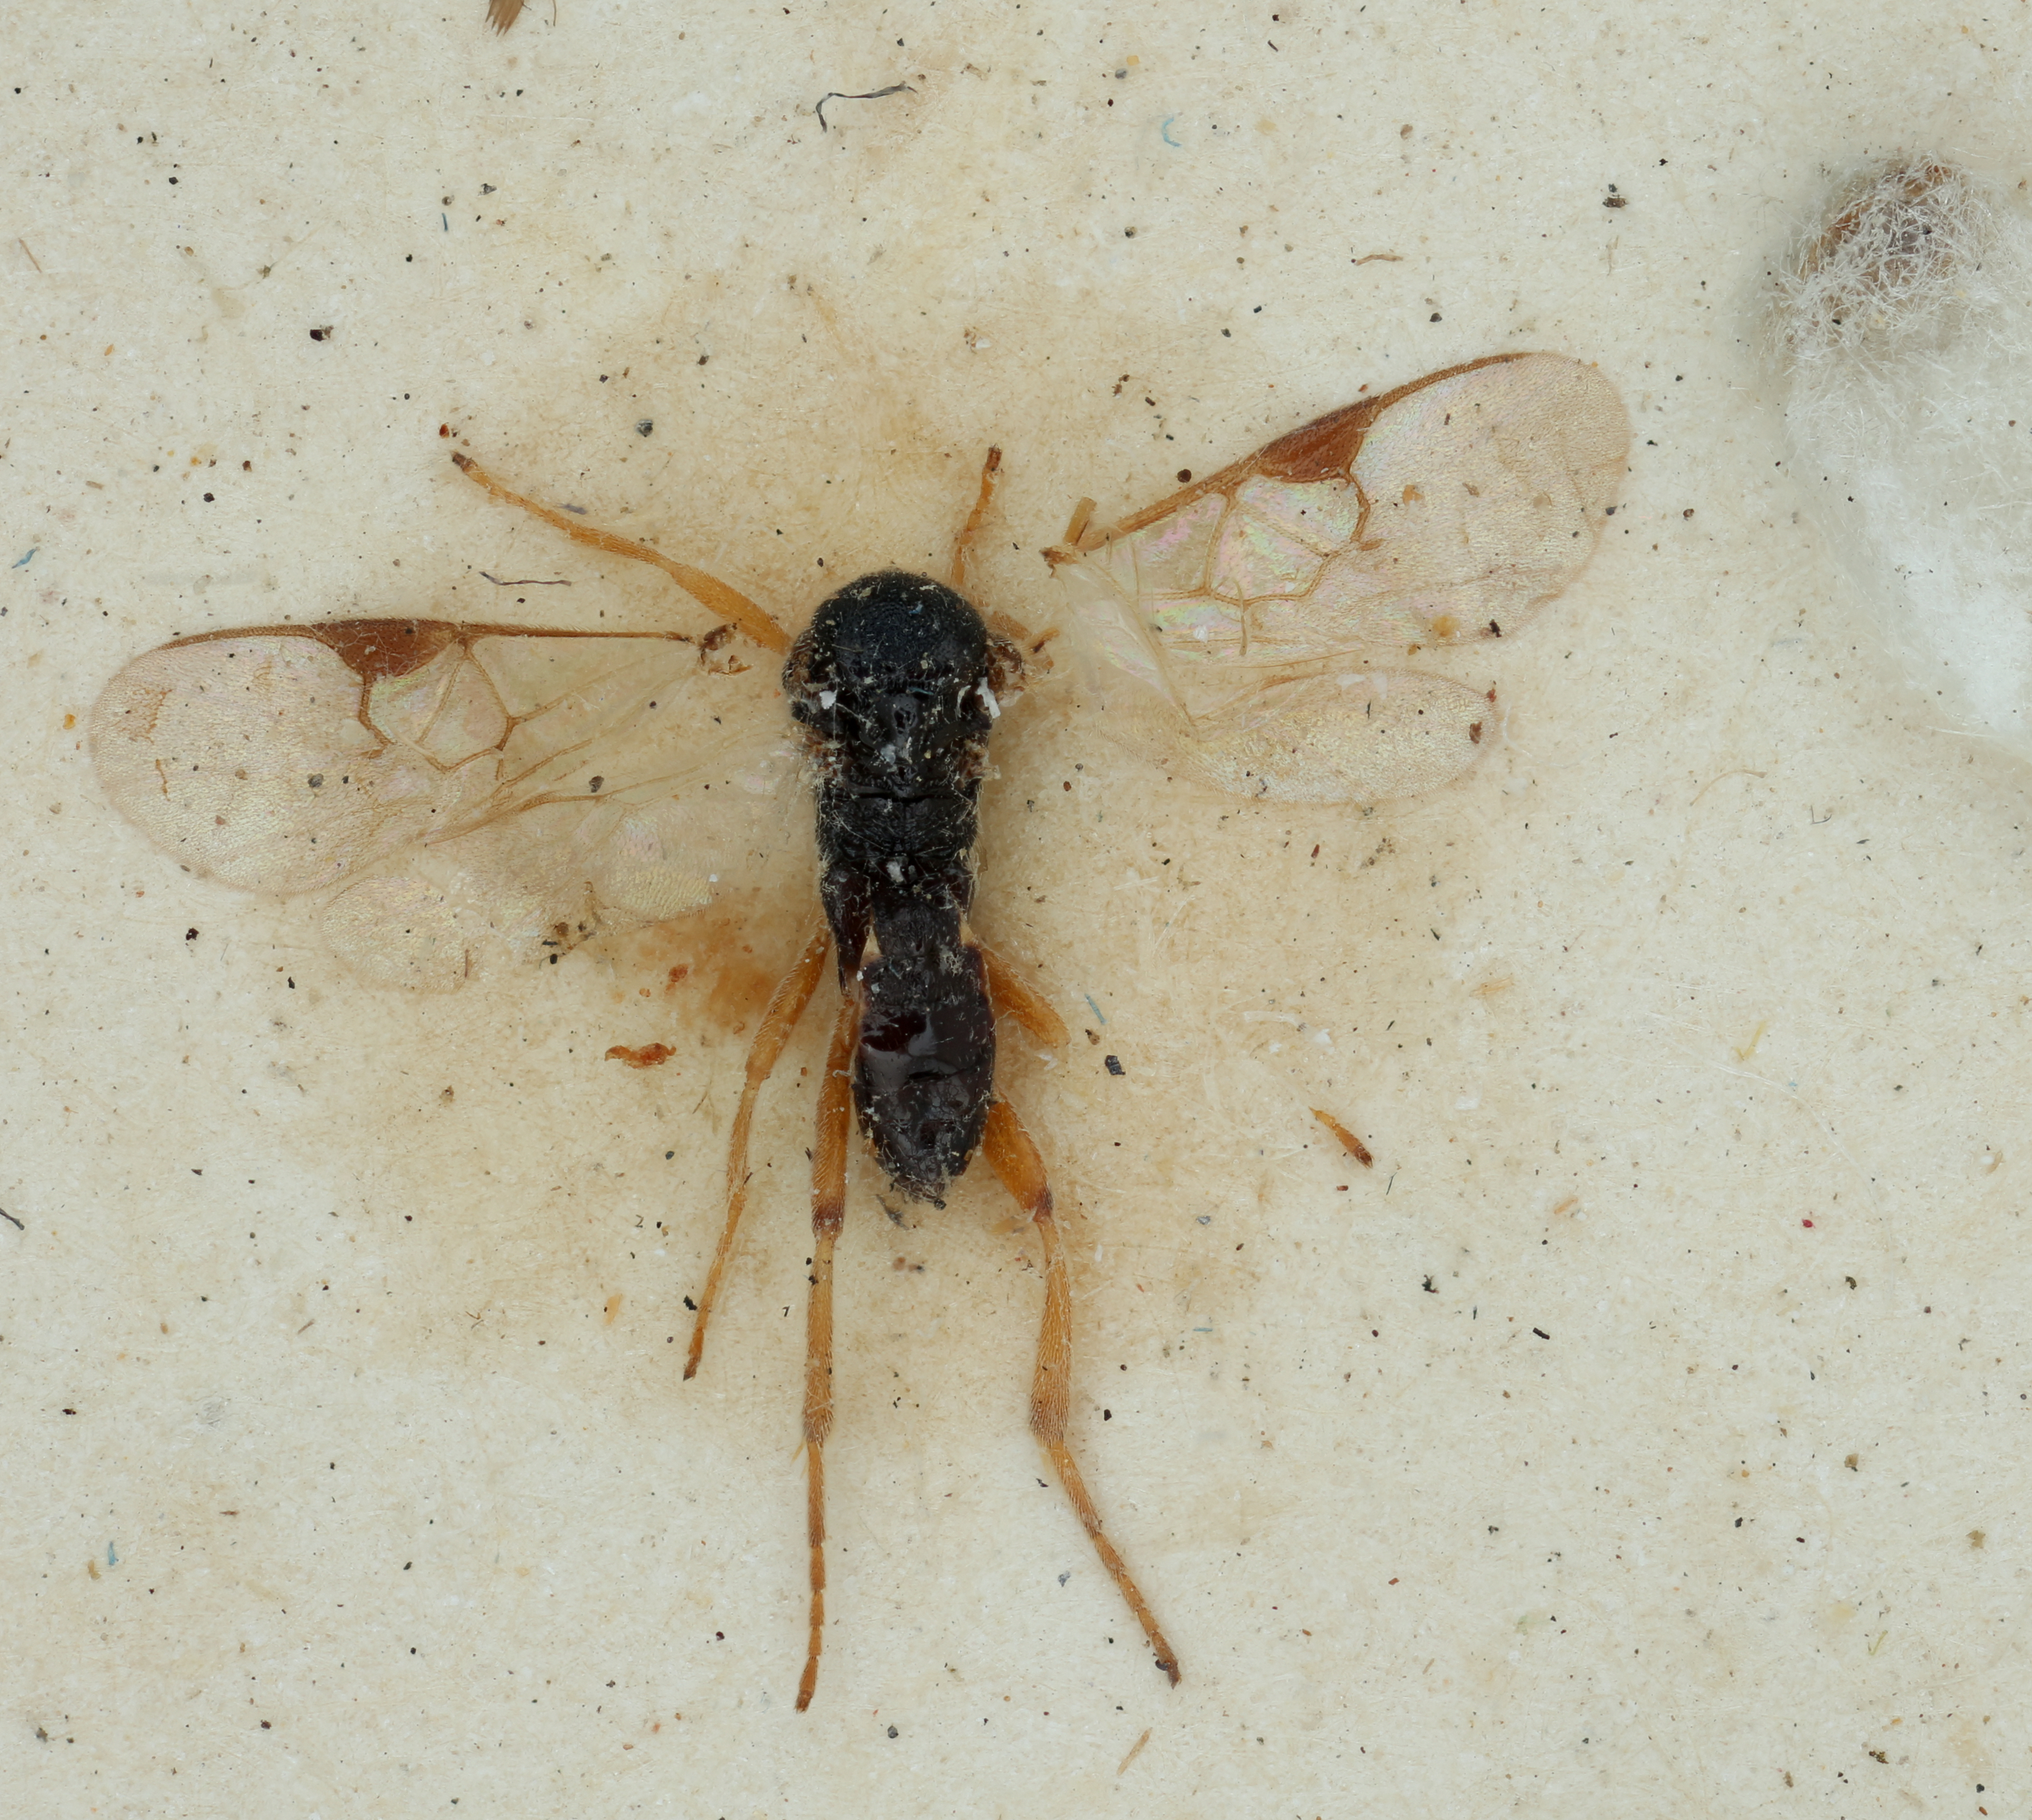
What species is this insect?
Glypapanteles nawaii
